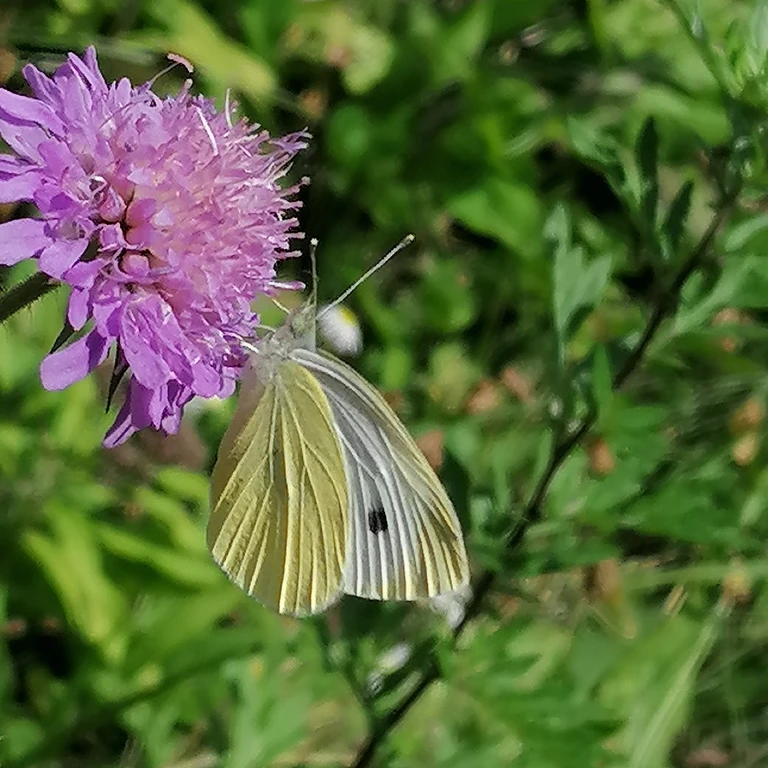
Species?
Pieris rapae
